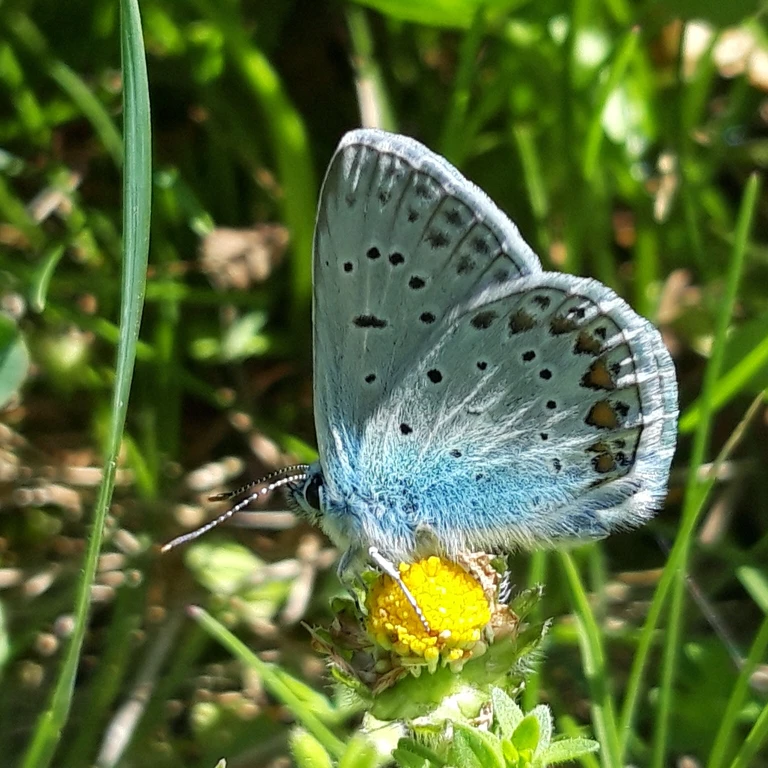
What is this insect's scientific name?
Polyommatus icarus
